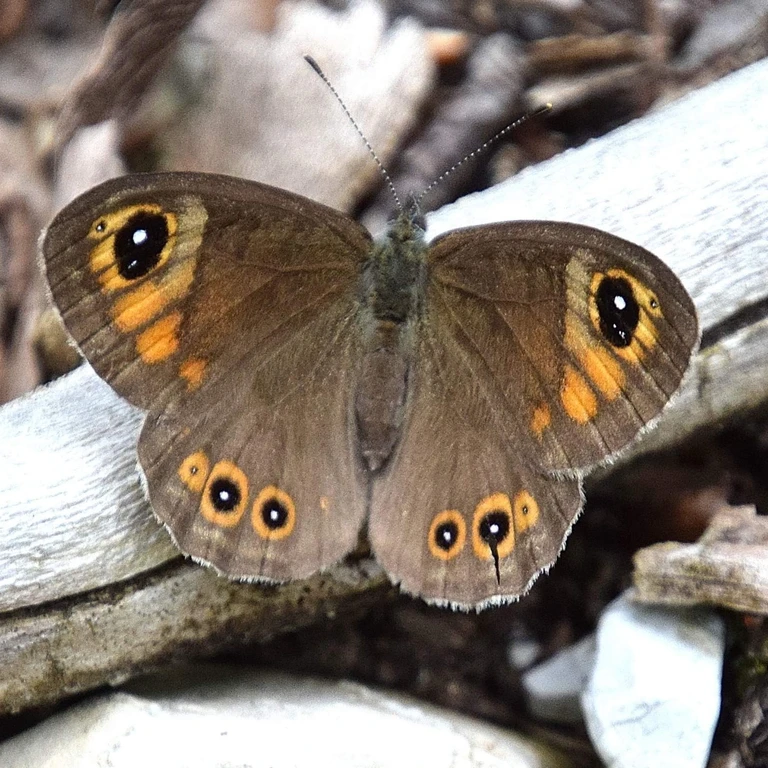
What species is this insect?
Lasiommata maera (also Pararge maera)
